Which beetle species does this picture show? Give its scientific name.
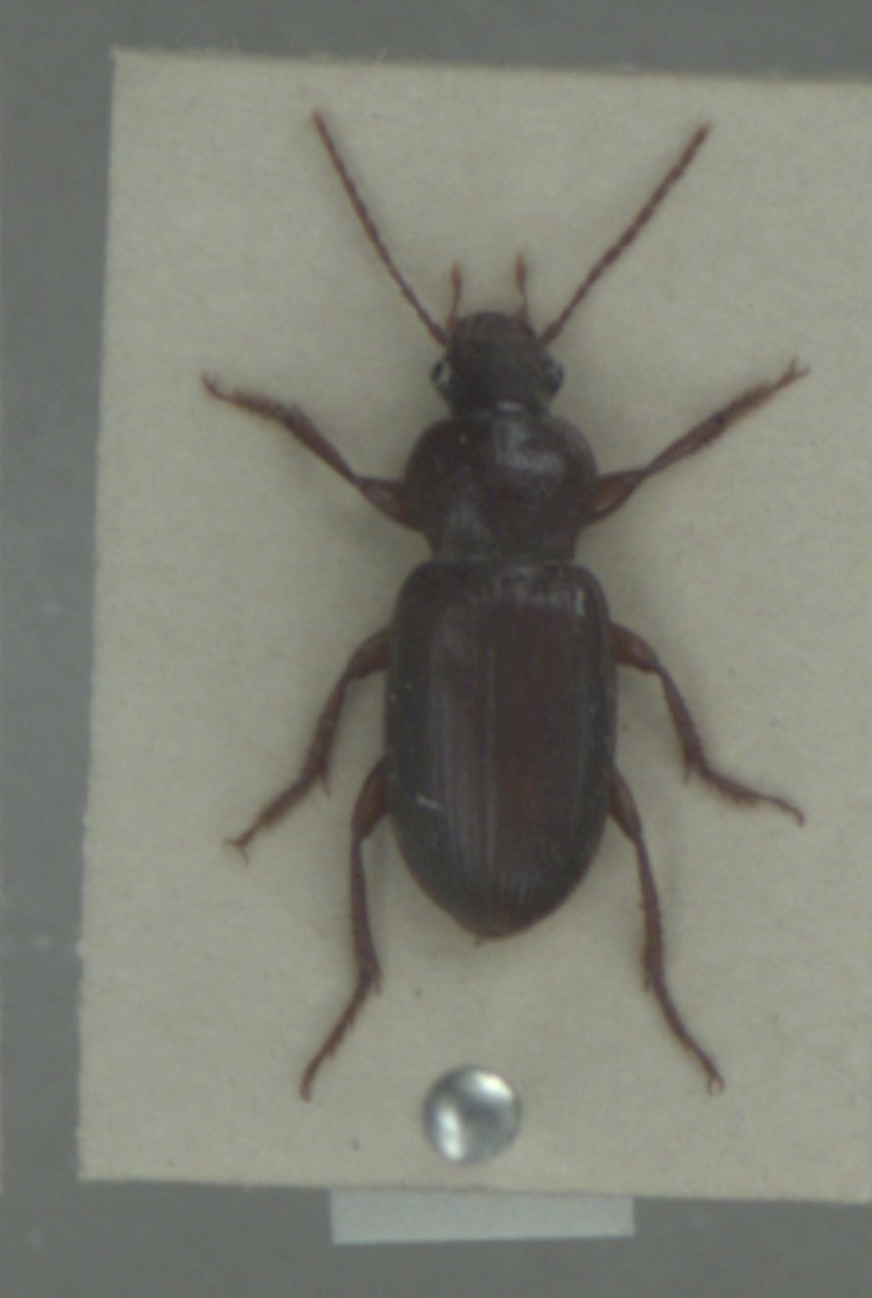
Ophonus cordatus
